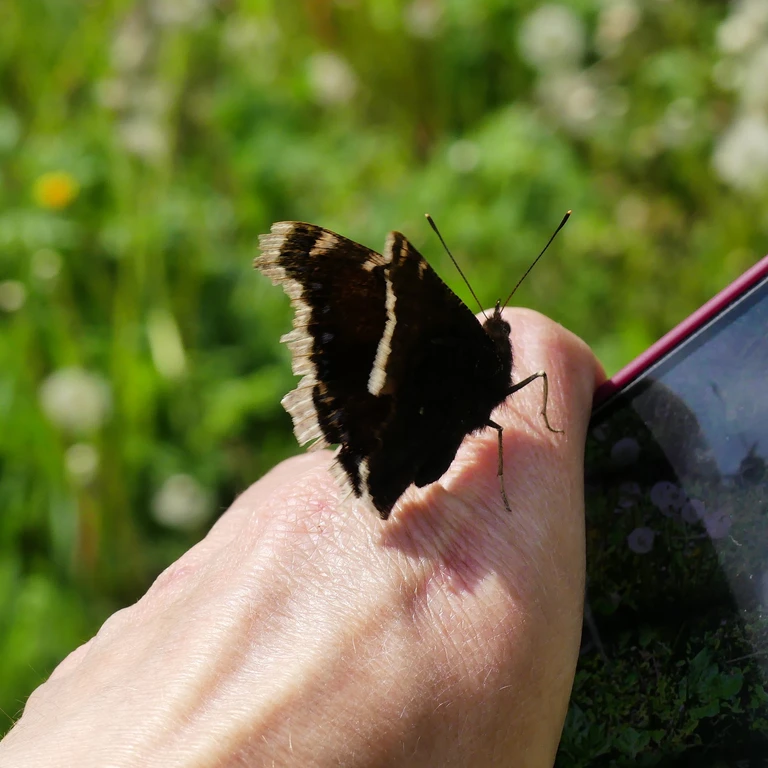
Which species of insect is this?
Nymphalis antiopa
